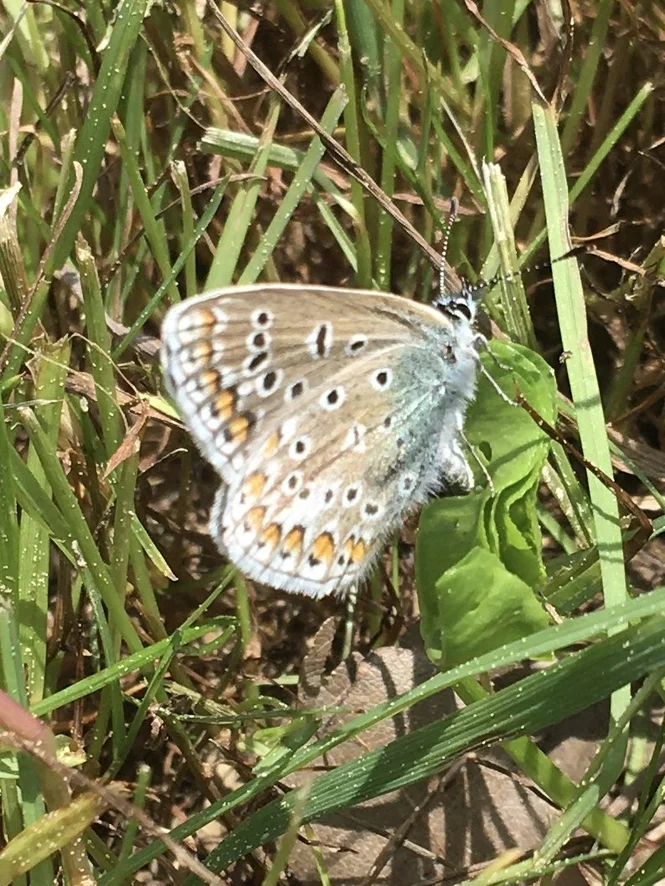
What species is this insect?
Polyommatus icarus
